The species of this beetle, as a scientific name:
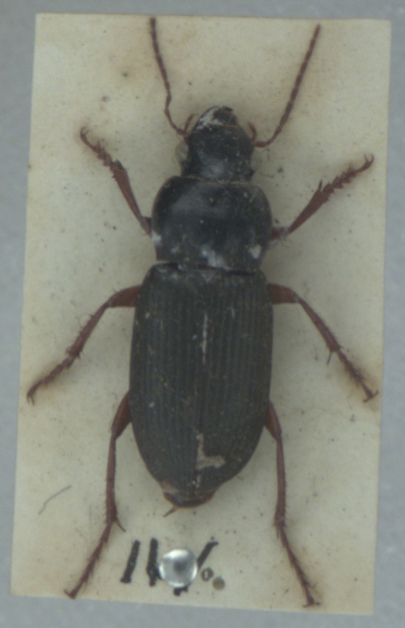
Harpalus rufipes
